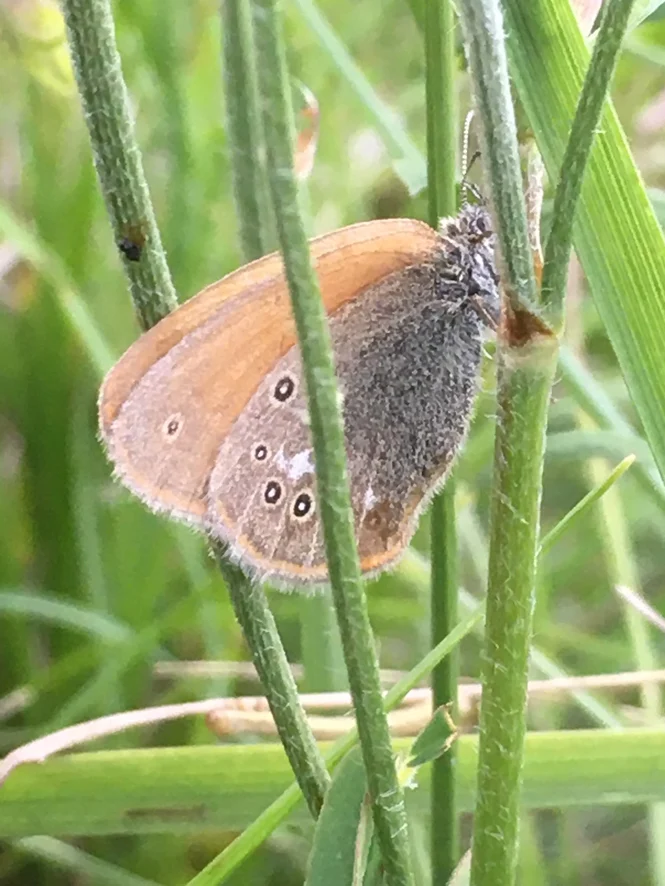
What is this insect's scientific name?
Coenonympha glycerion (also Coenonympha iphis)
